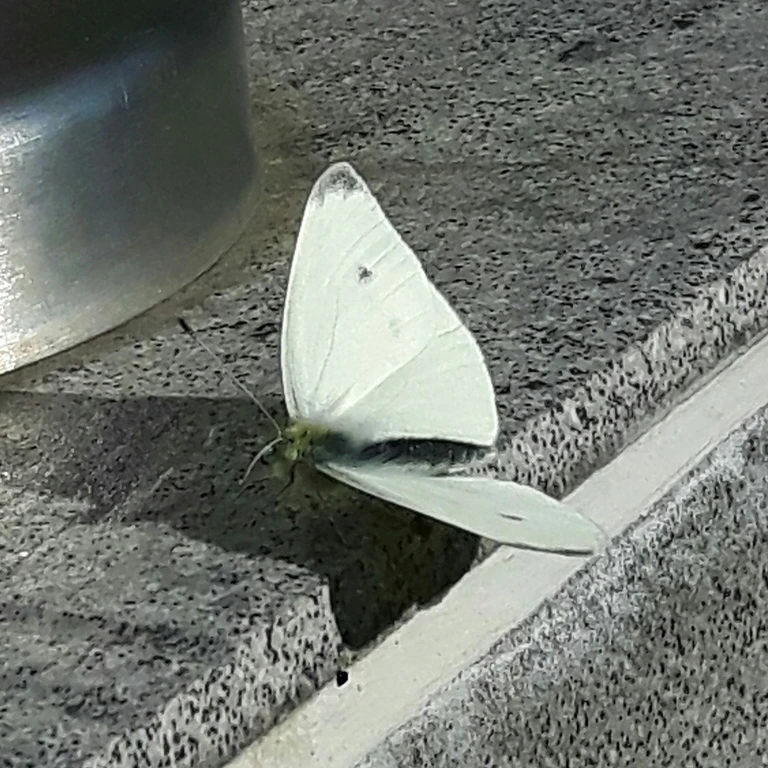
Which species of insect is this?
Pieris rapae
